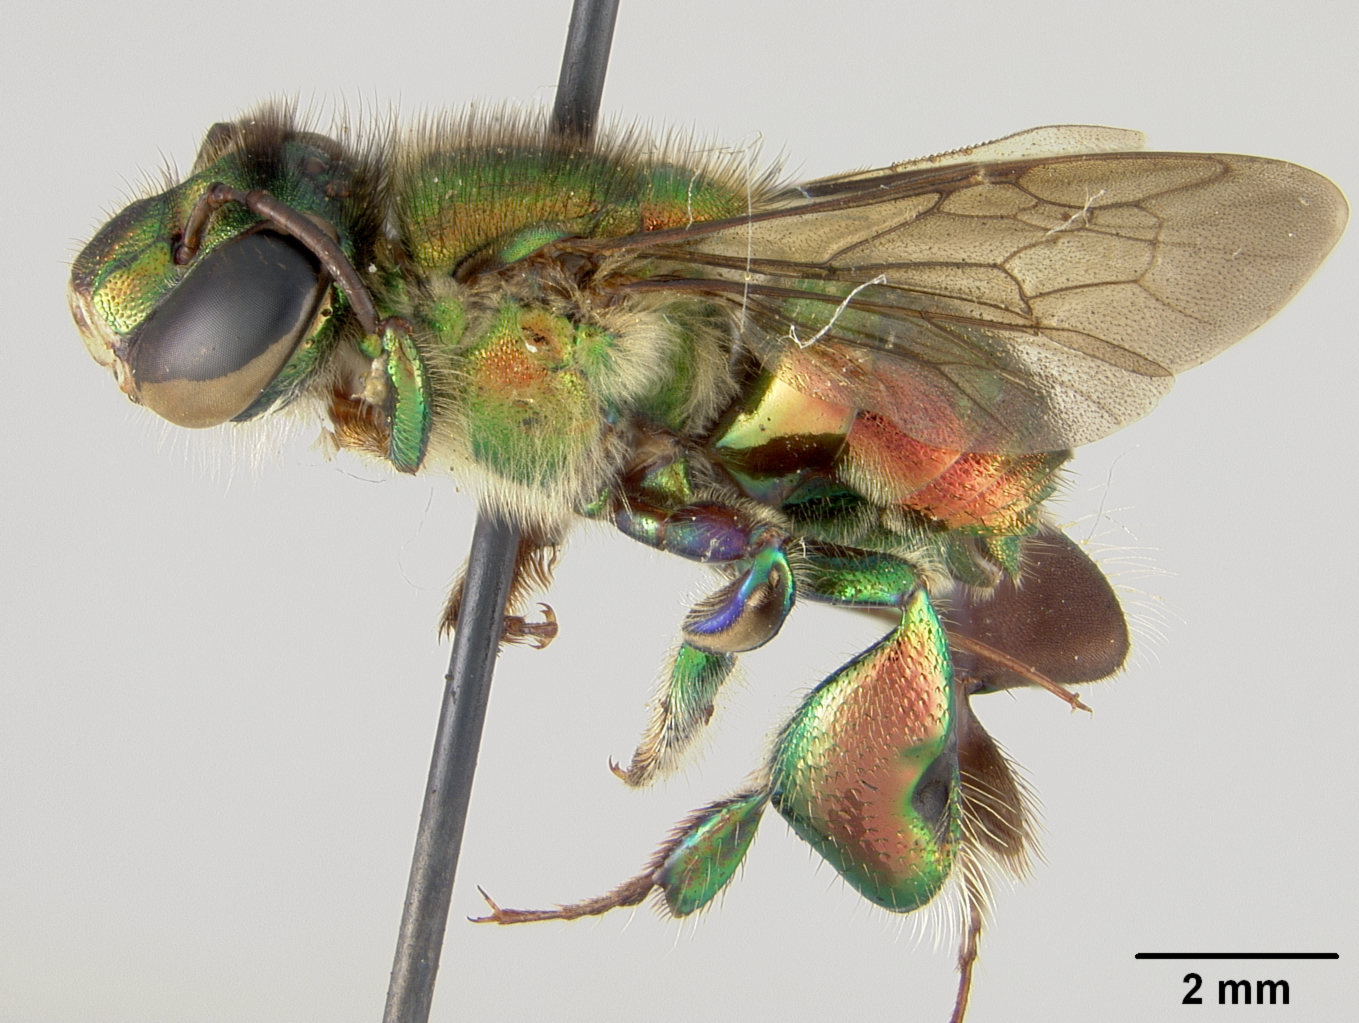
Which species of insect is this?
Euglossa erythrophana
